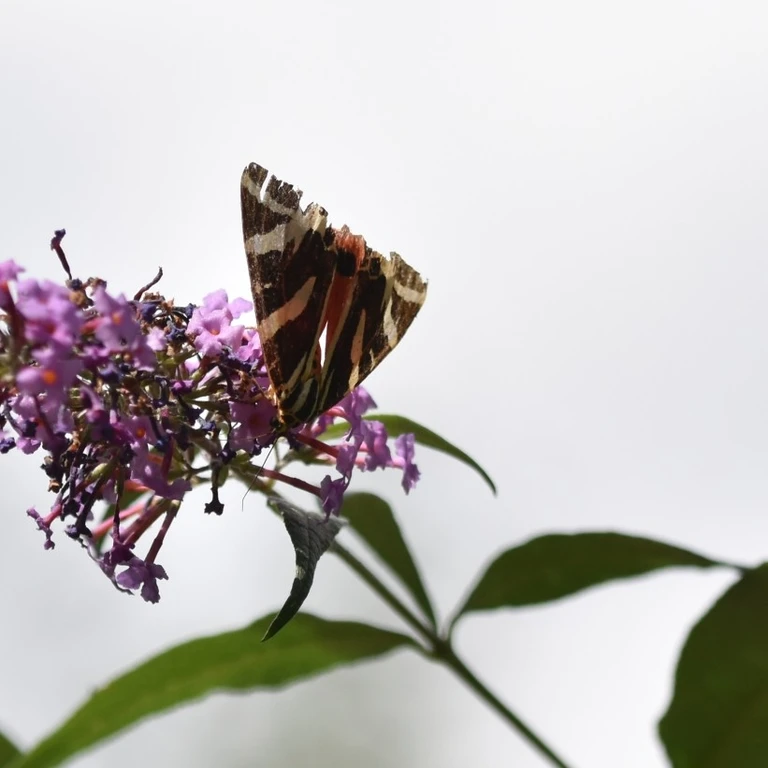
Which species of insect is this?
Euplagia quadripunctaria
